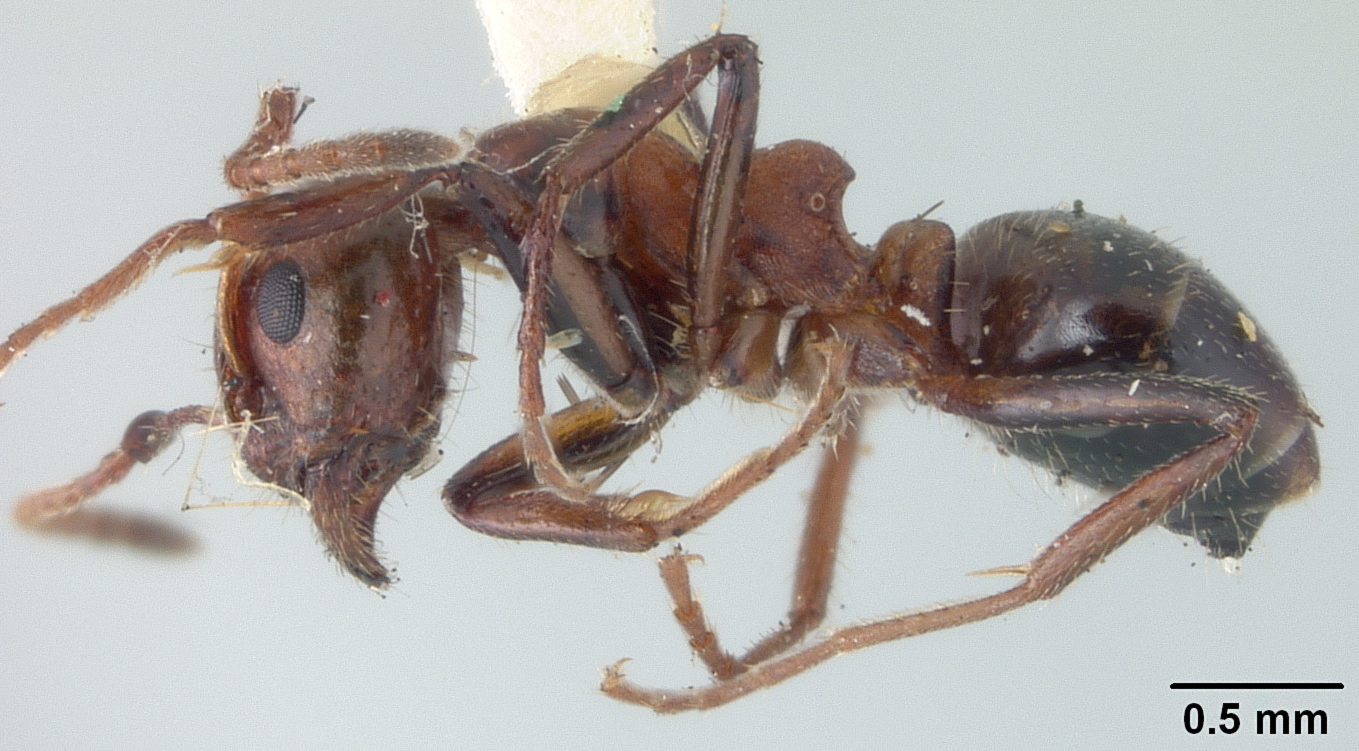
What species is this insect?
Dolichoderus mariae
